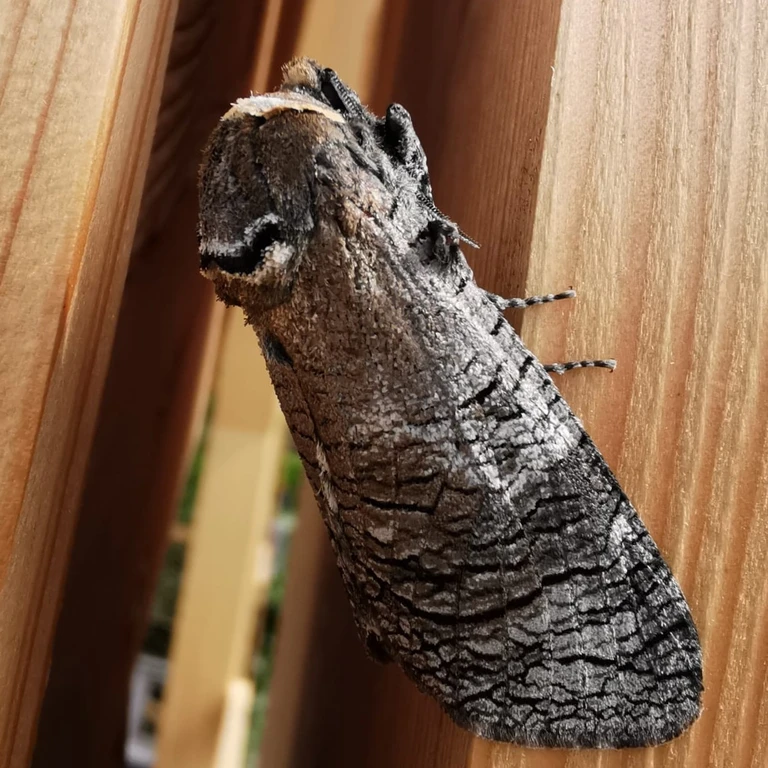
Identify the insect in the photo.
Cossus cossus
